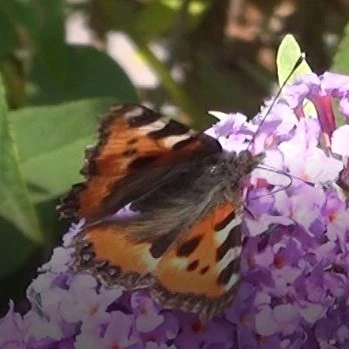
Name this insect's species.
Aglais urticae
